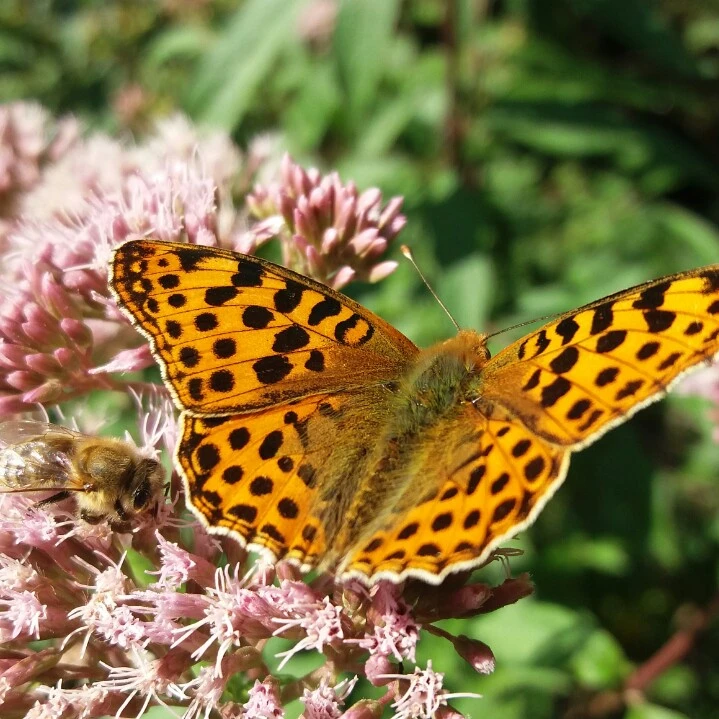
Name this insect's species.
Issoria lathonia
